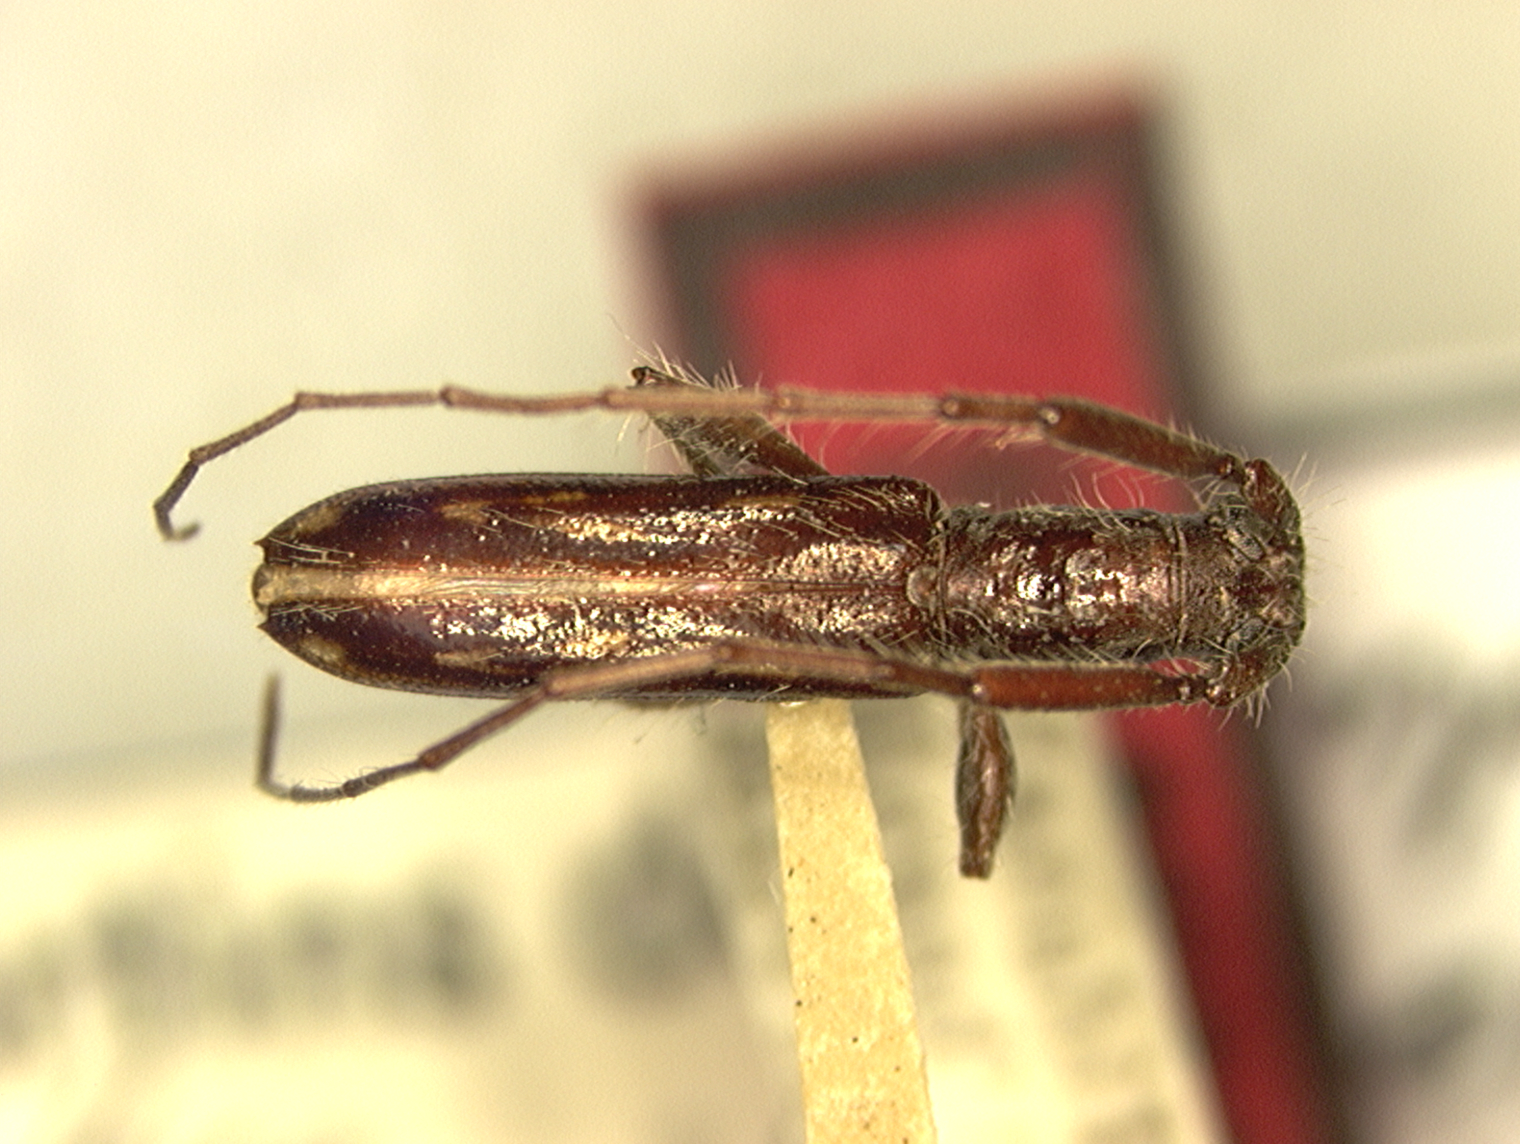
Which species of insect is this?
Heterachthes decemmaculatus (also Compsibidion decemmaculatum)
